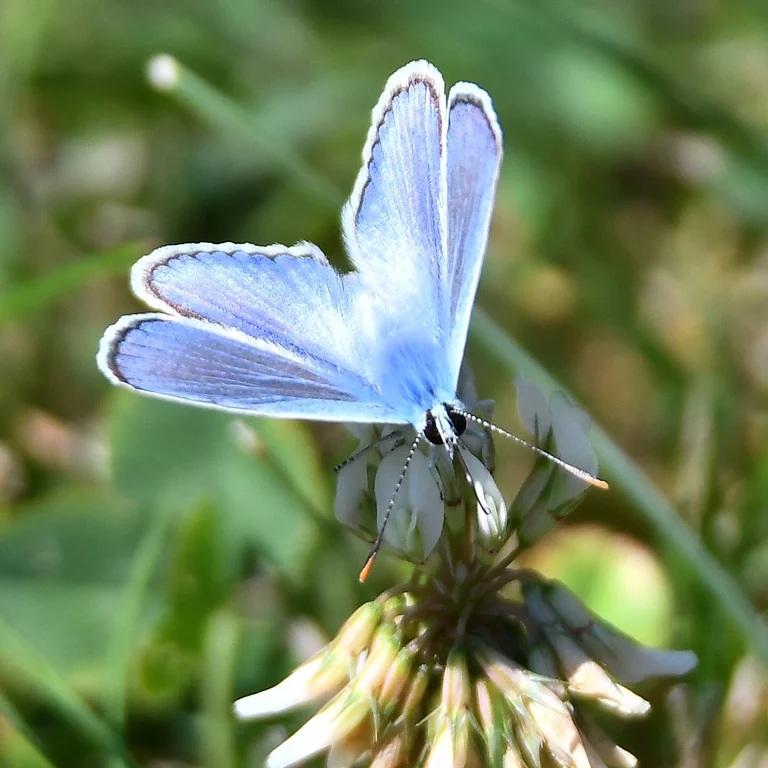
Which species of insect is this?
Polyommatus icarus
